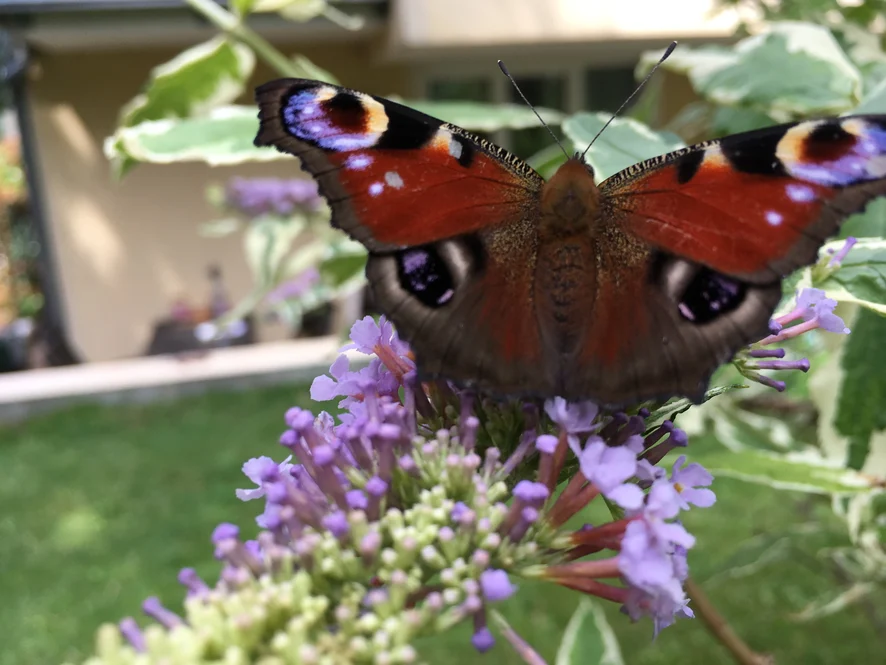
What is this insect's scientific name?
Aglais io
